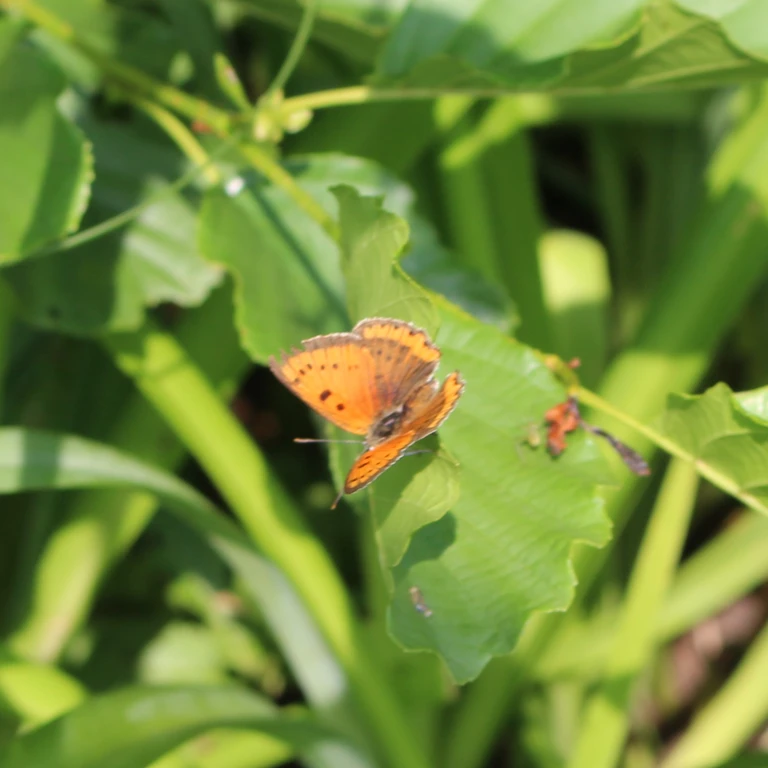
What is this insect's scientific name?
Lycaena dispar
